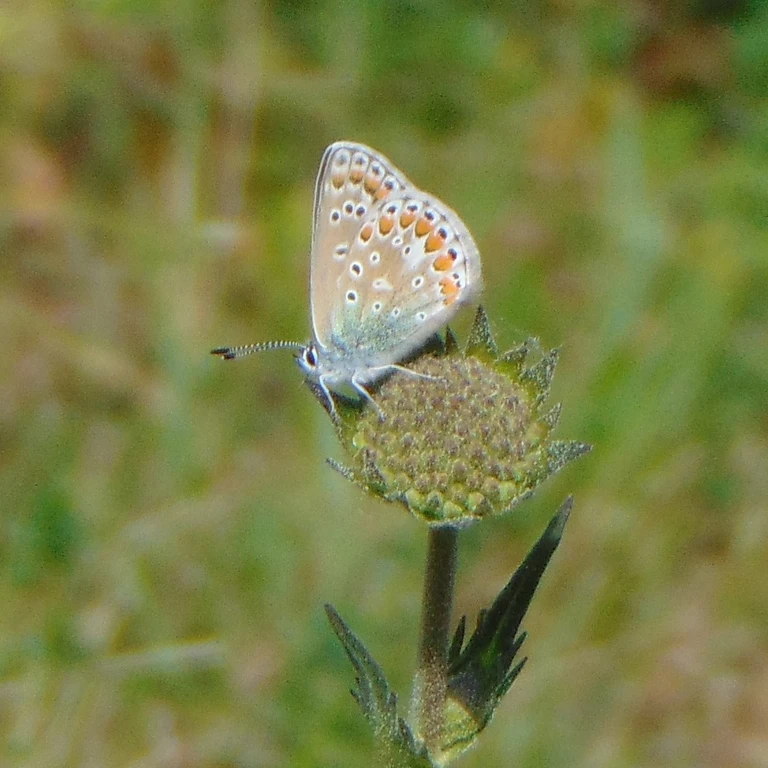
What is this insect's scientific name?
Polyommatus icarus
